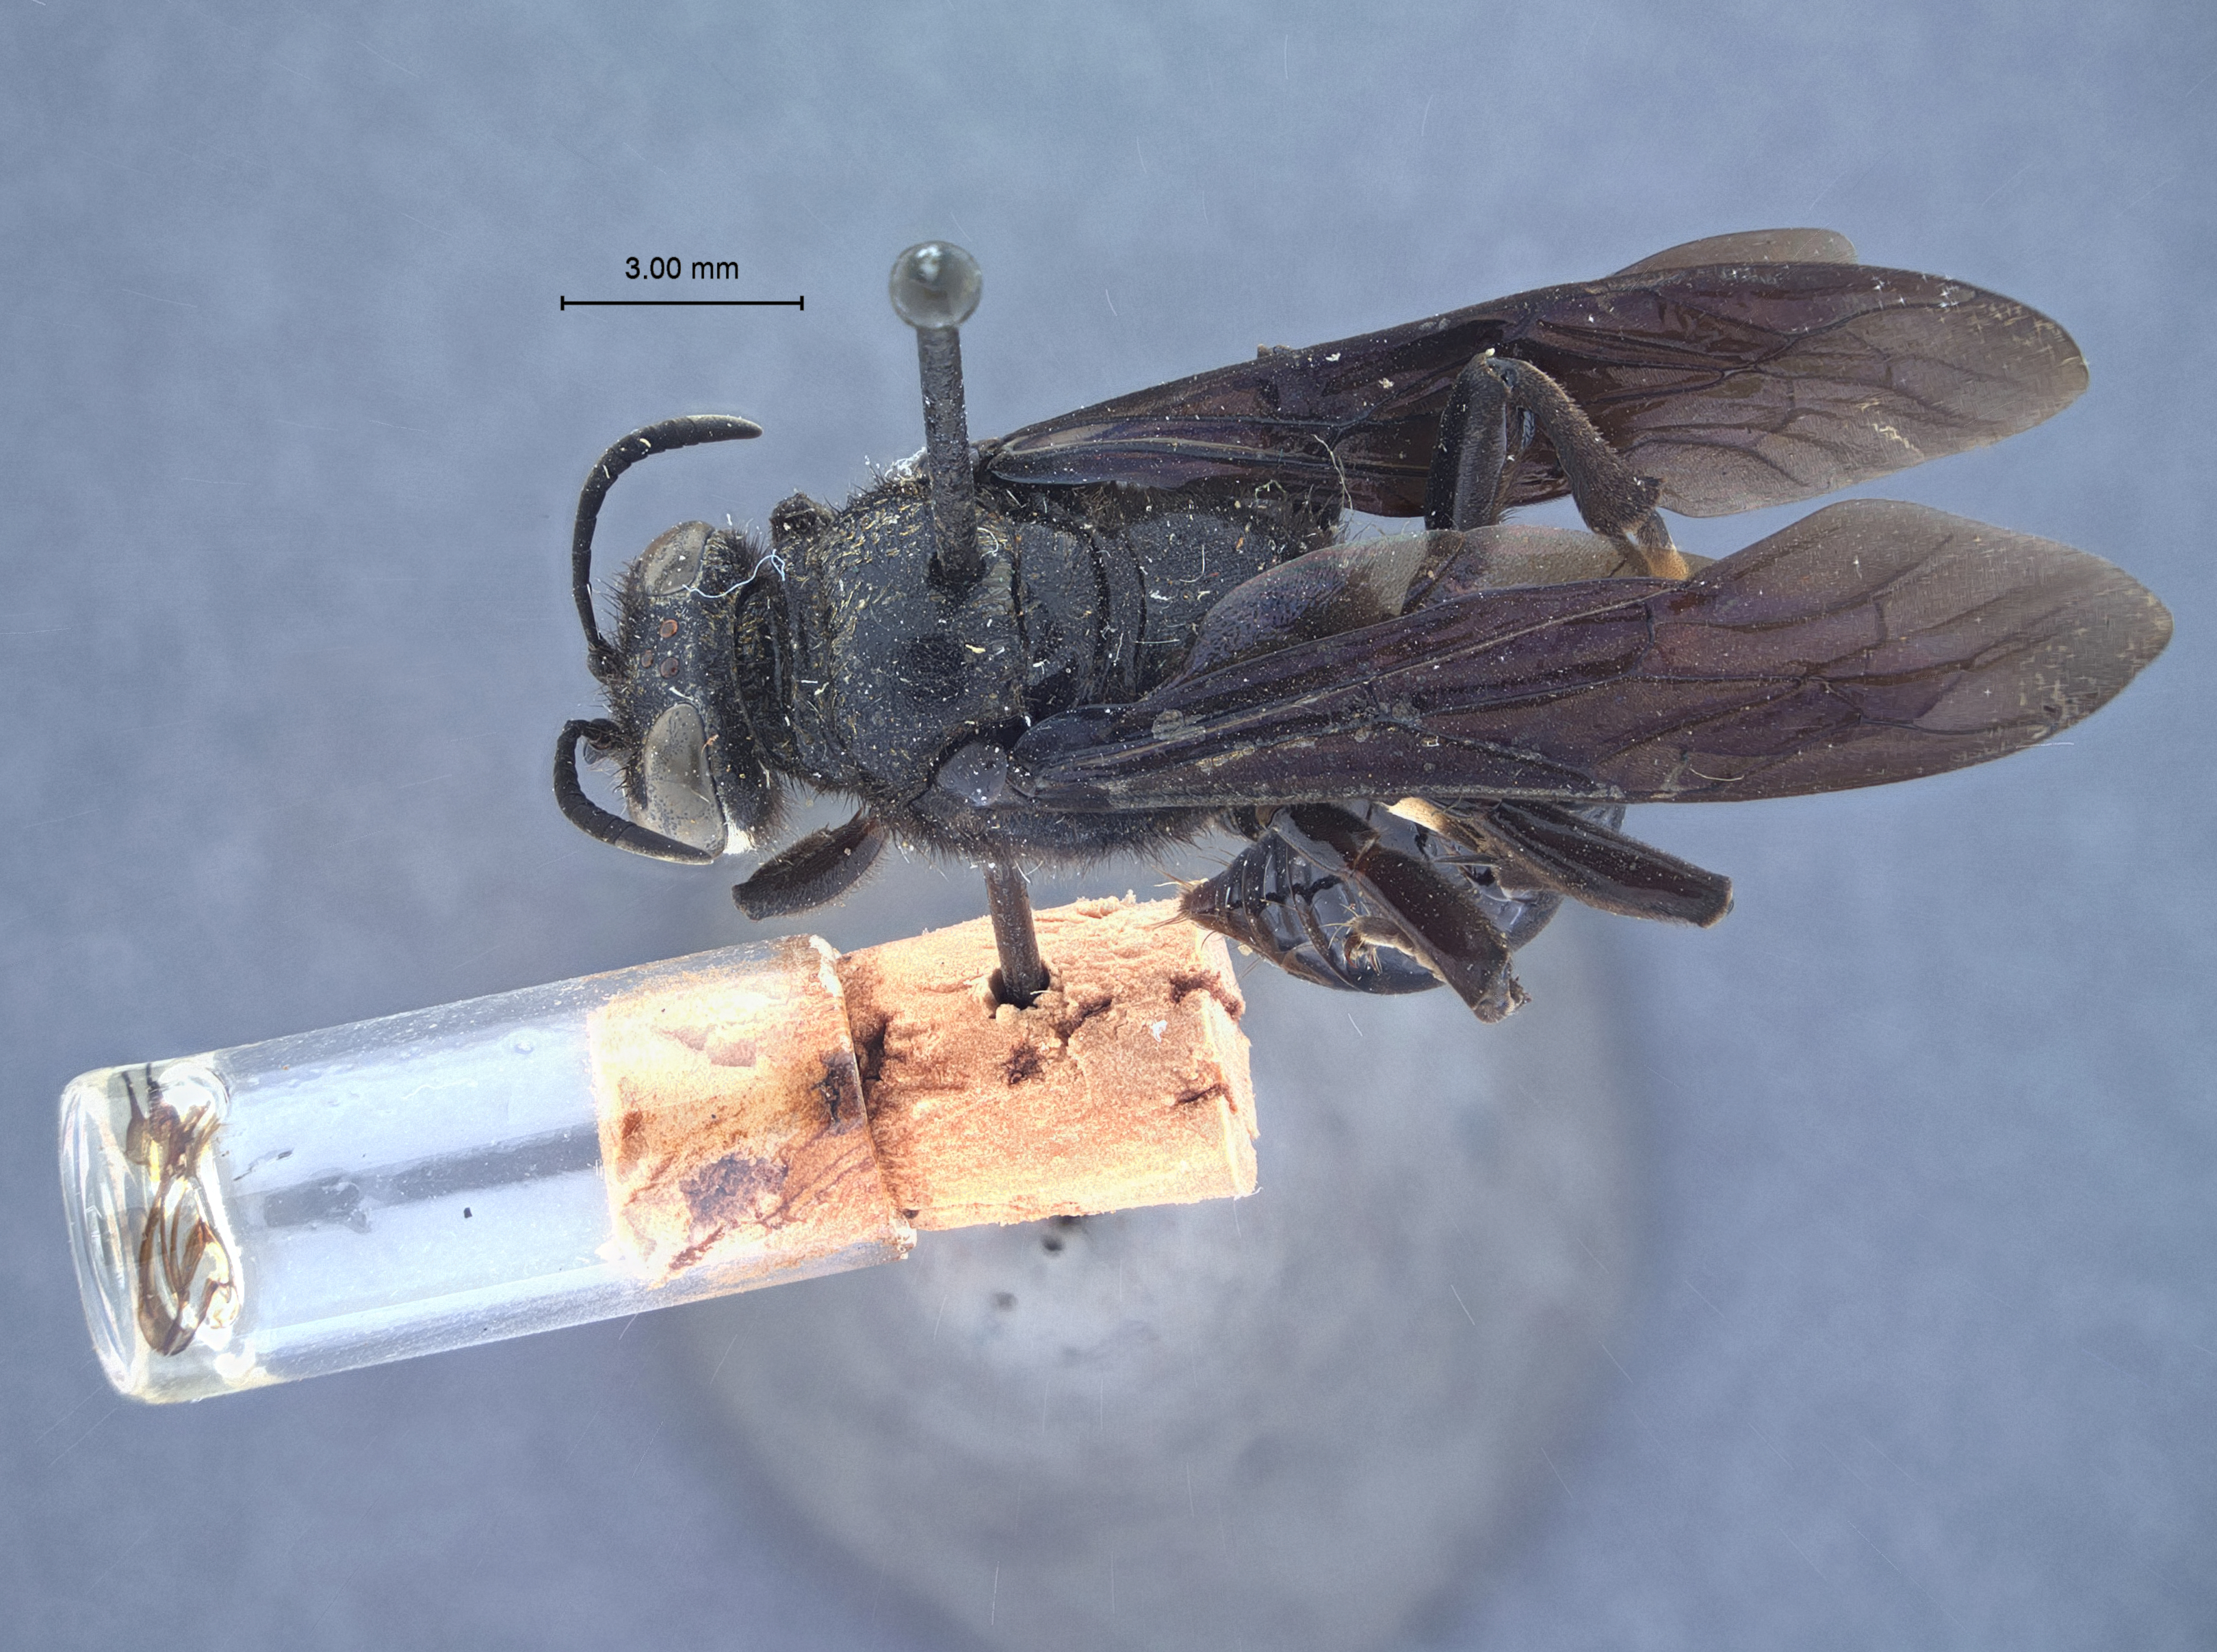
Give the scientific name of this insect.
Trypoxylon gandarai
